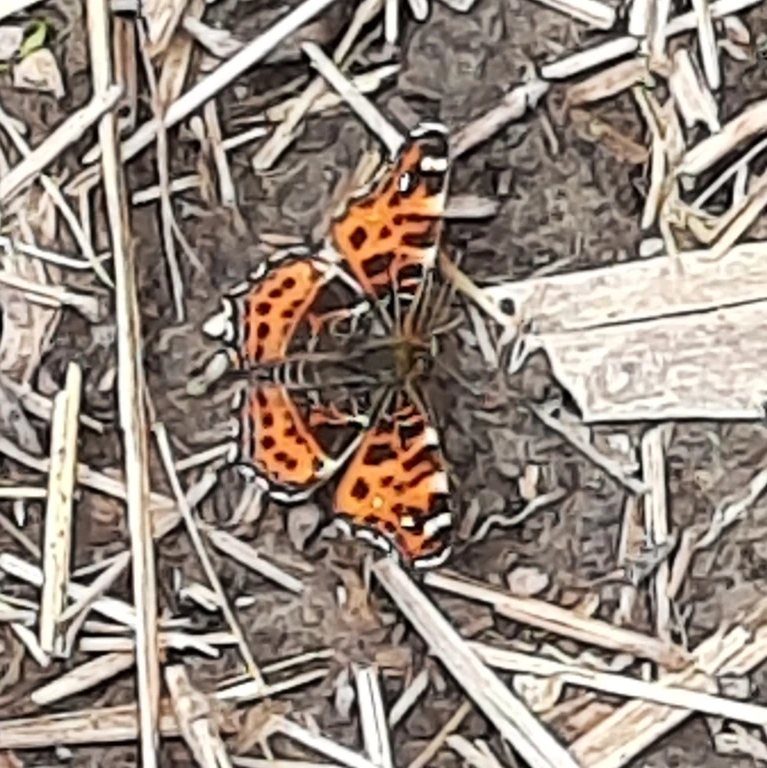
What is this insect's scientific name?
Araschnia levana
